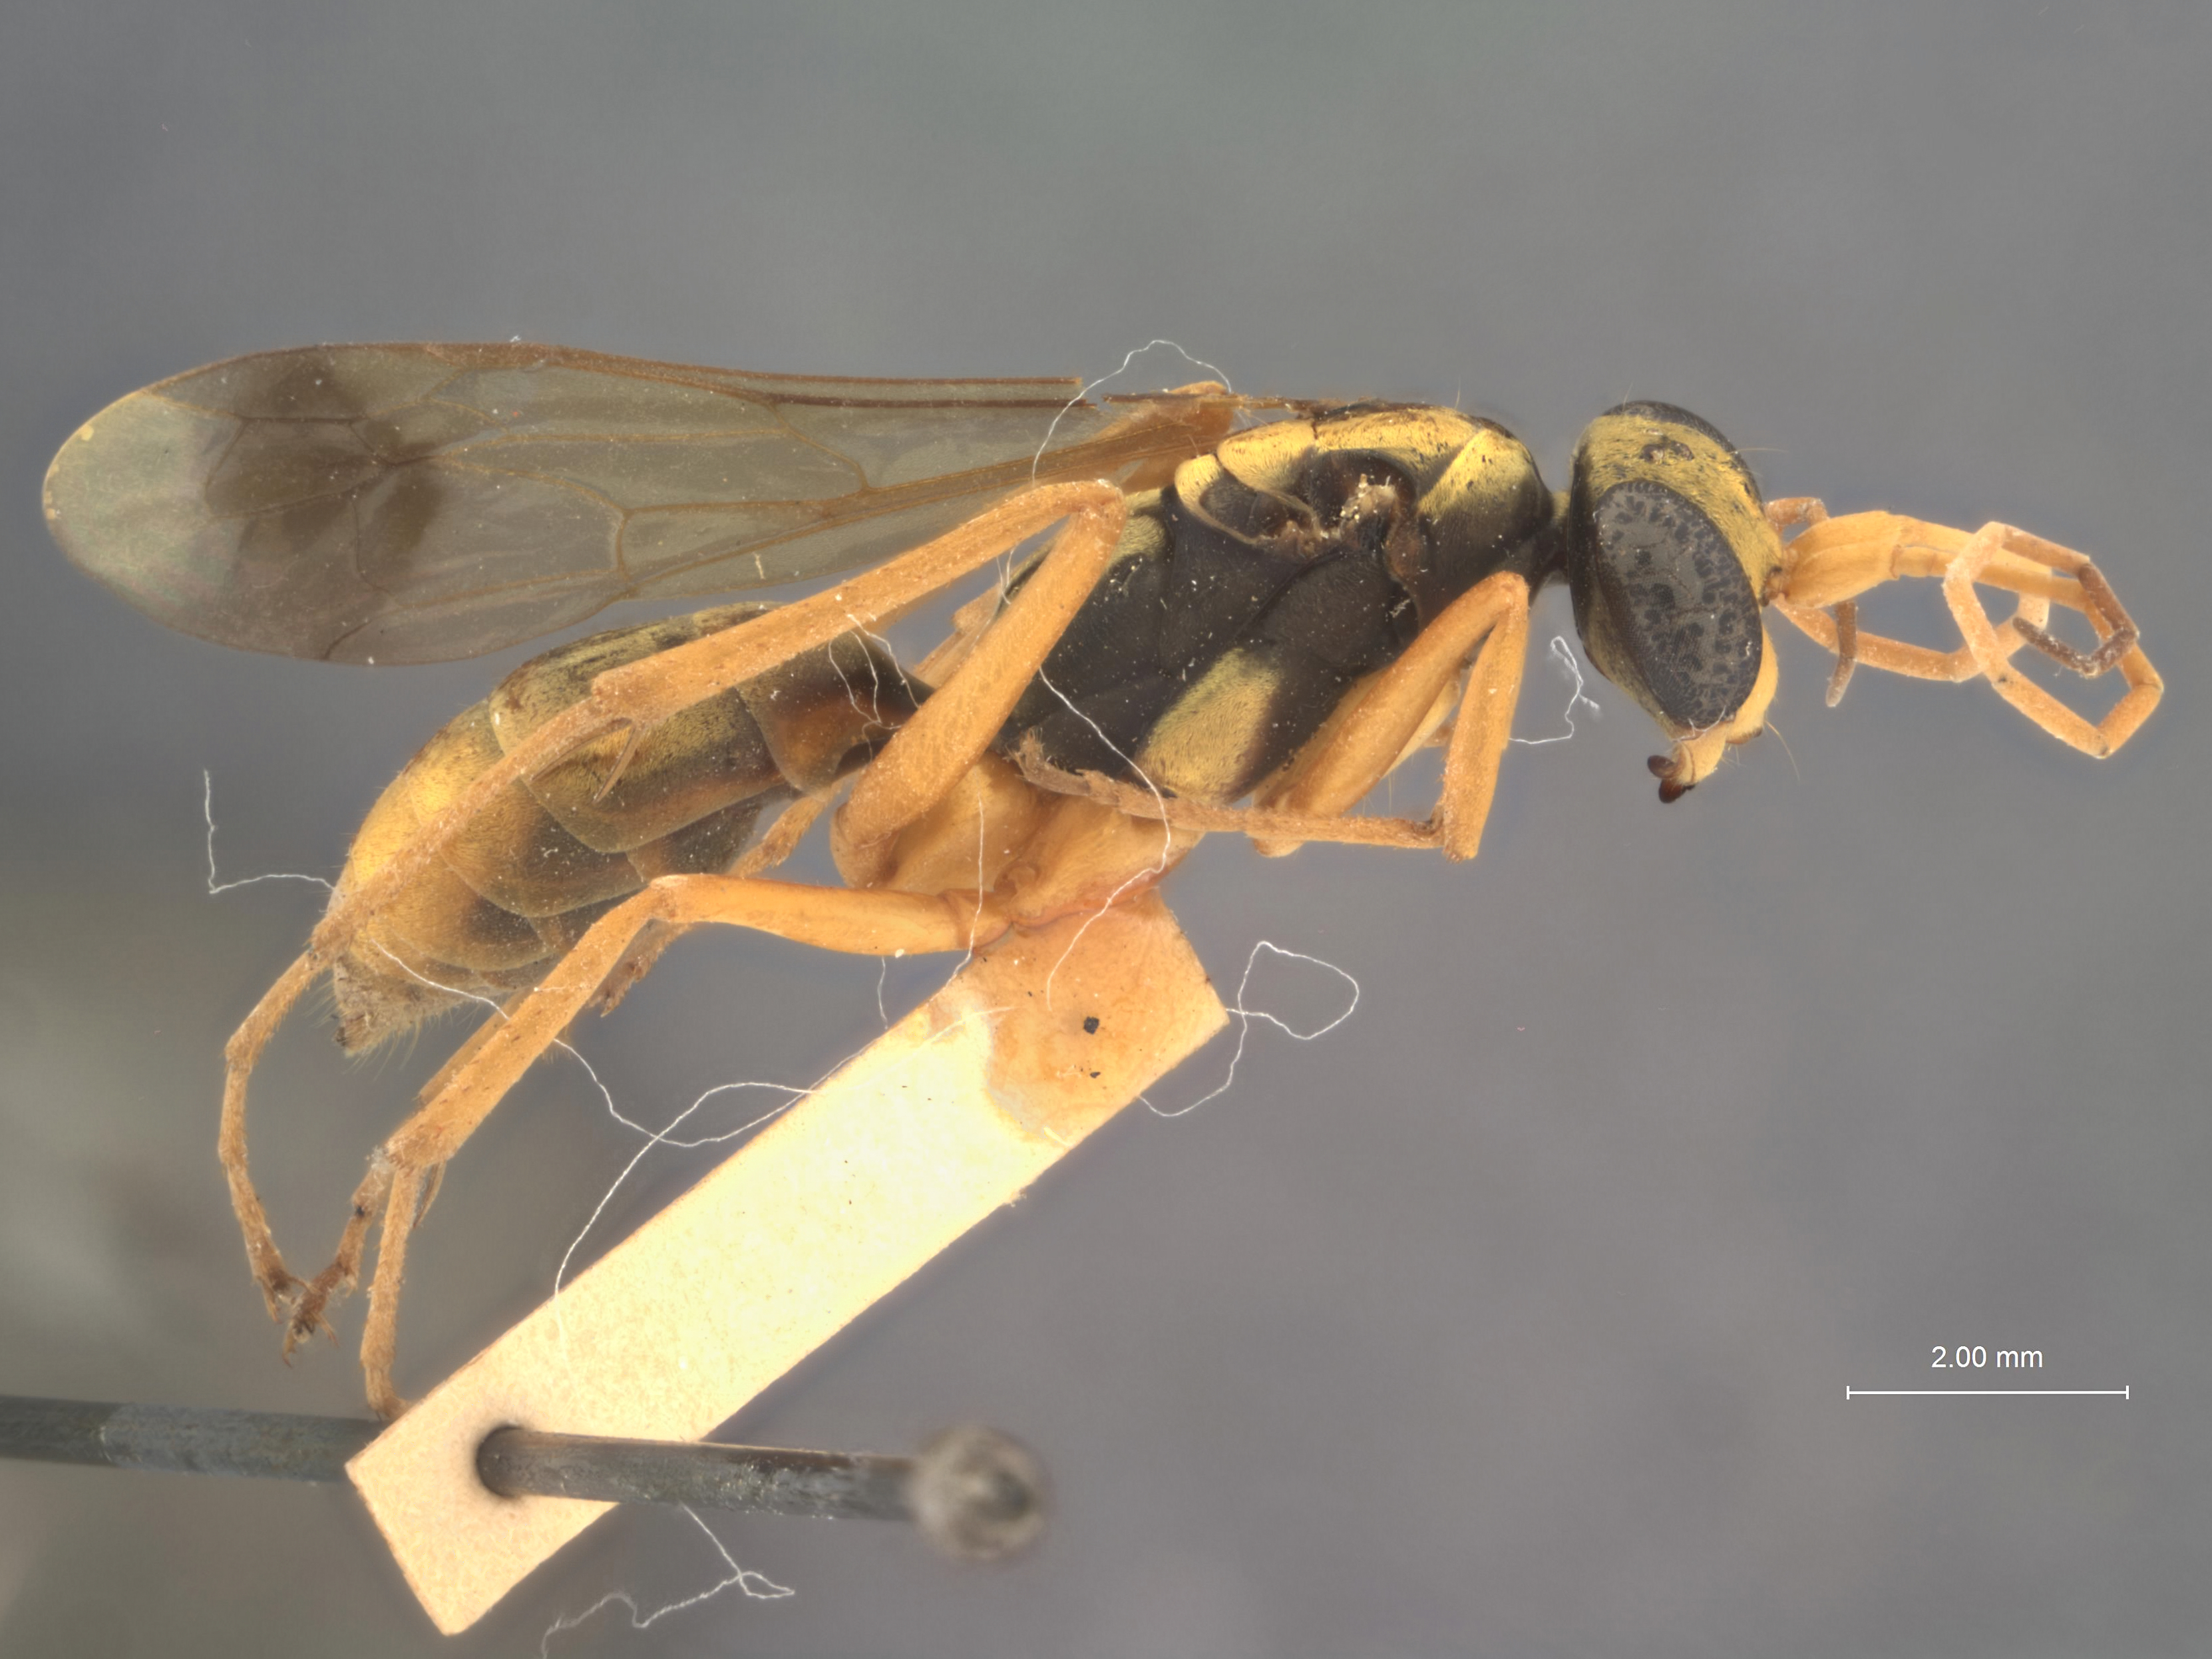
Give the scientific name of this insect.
Phanagenia chrysosoma
